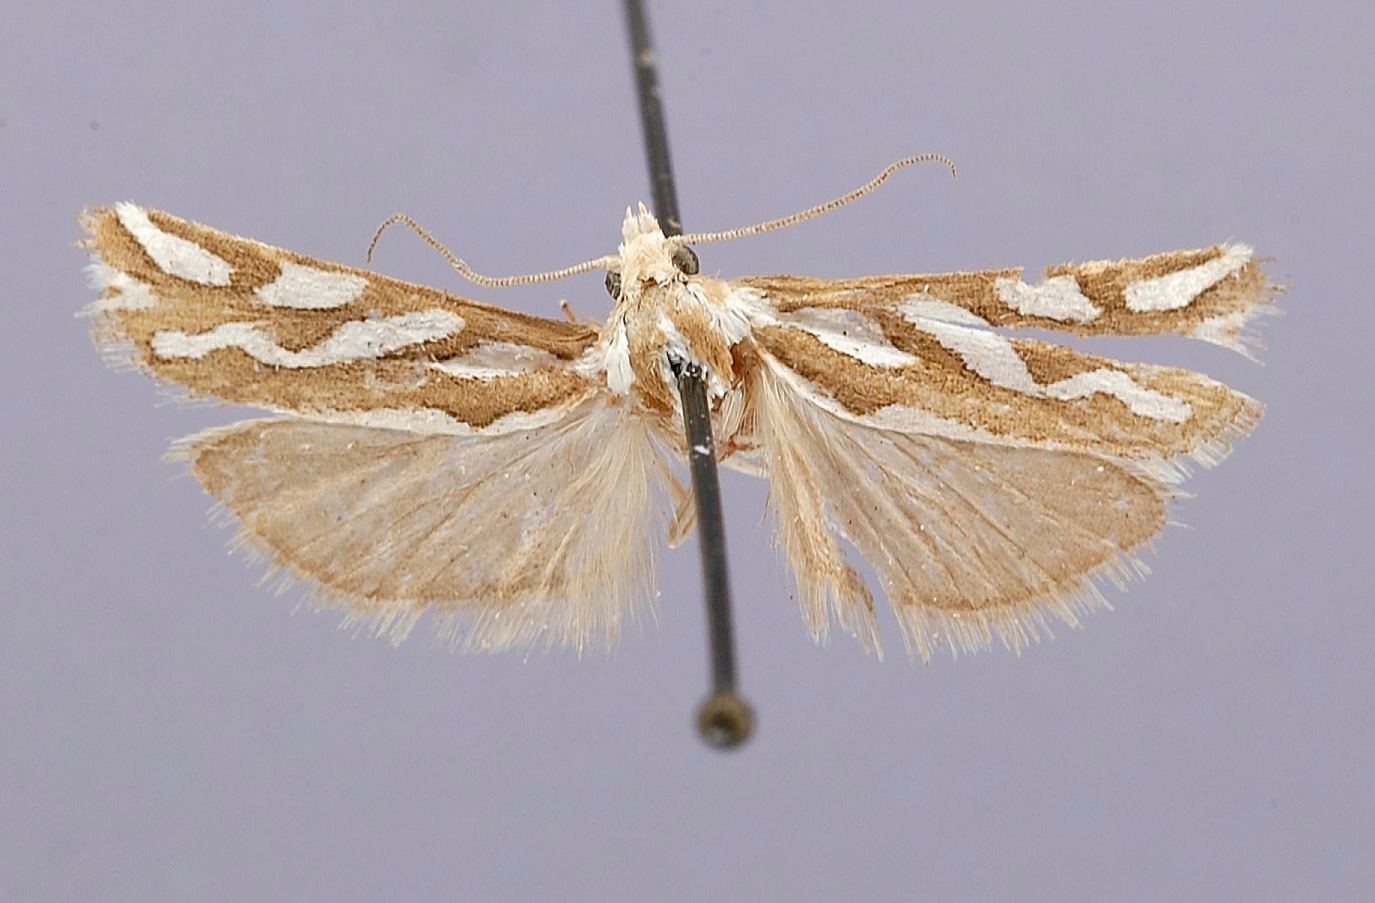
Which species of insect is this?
Eucosma gilletteana
